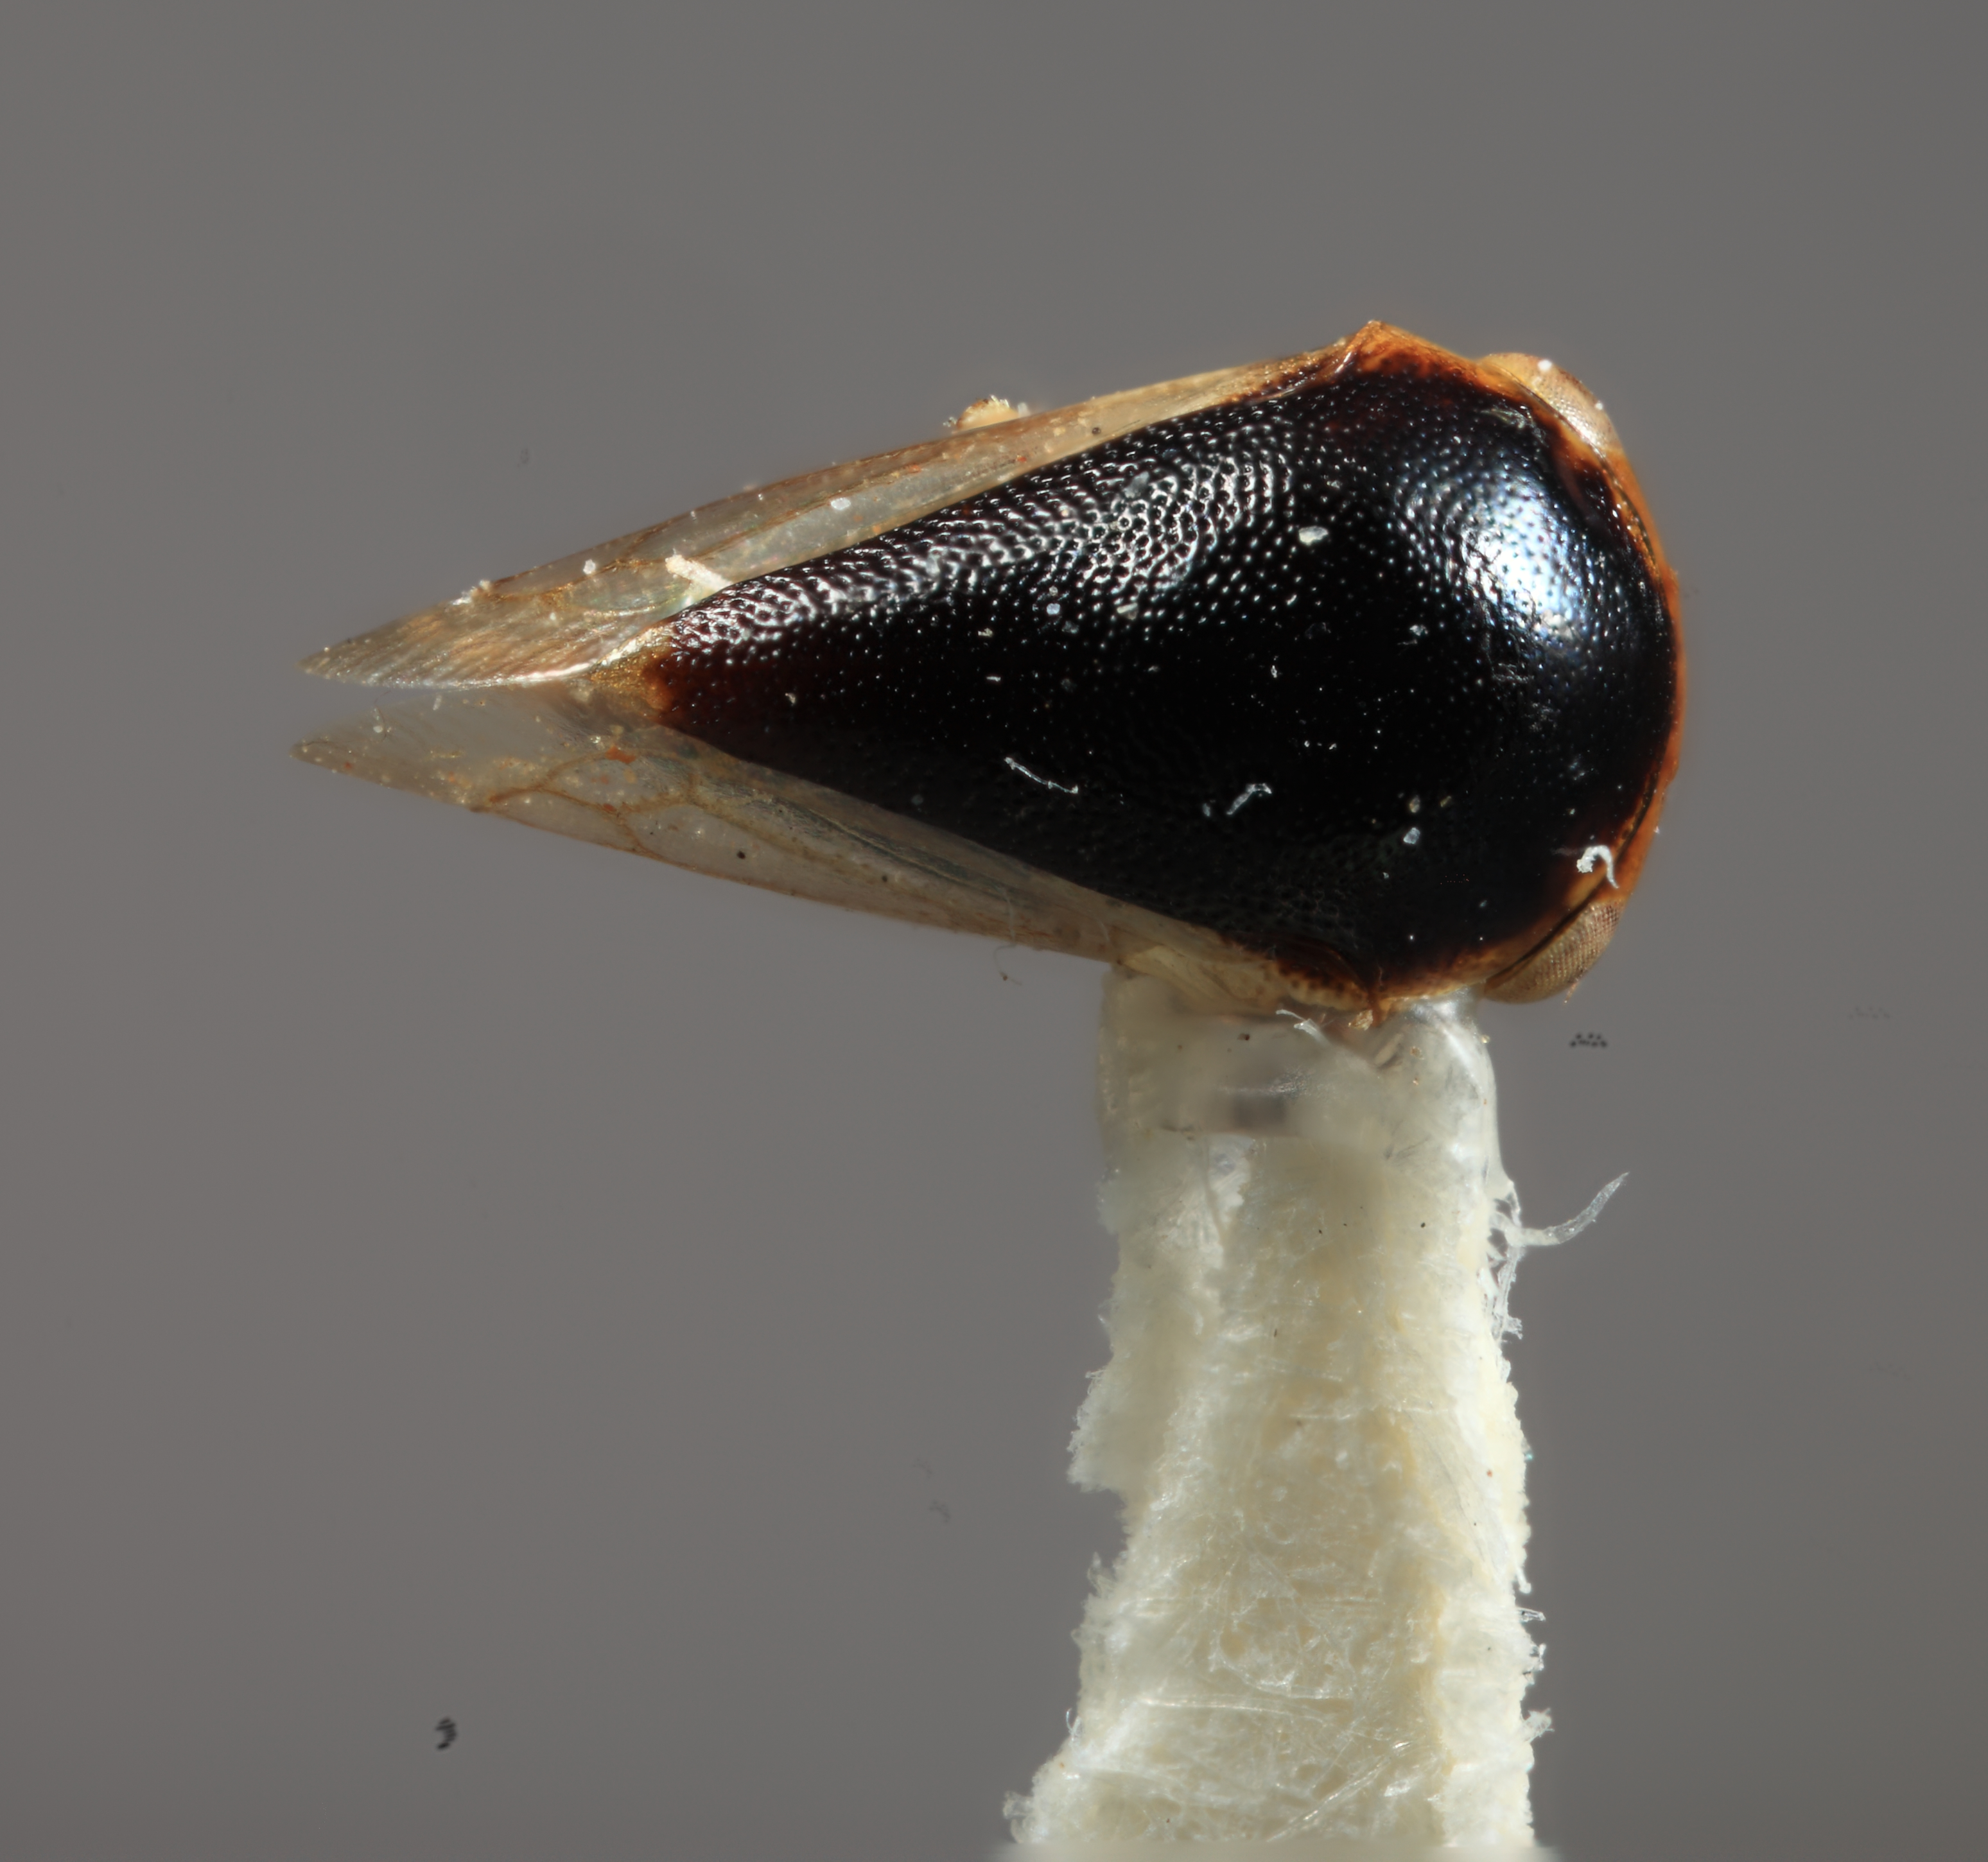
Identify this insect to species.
Micrutalis godfreyi
